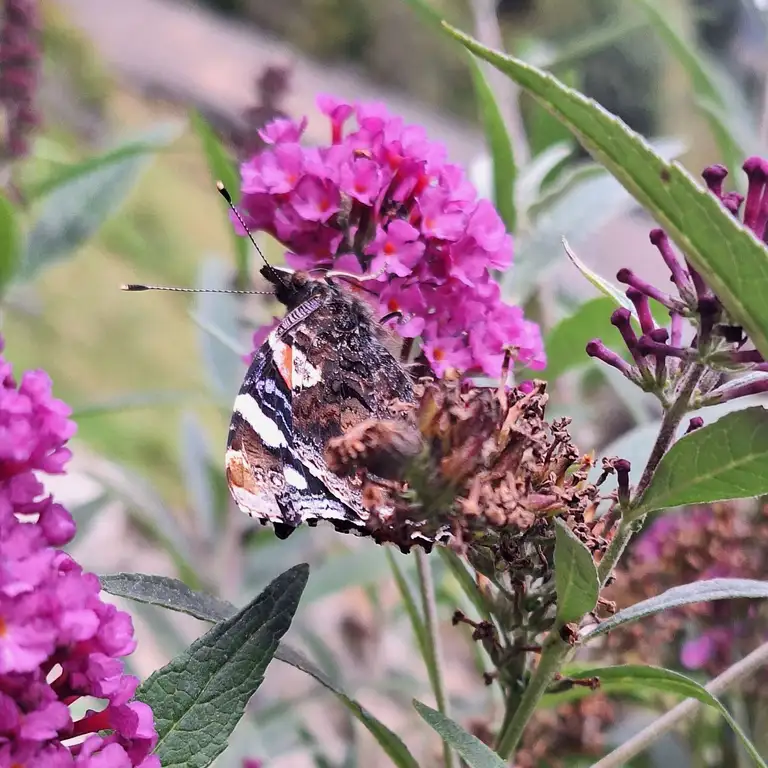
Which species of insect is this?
Vanessa atalanta
